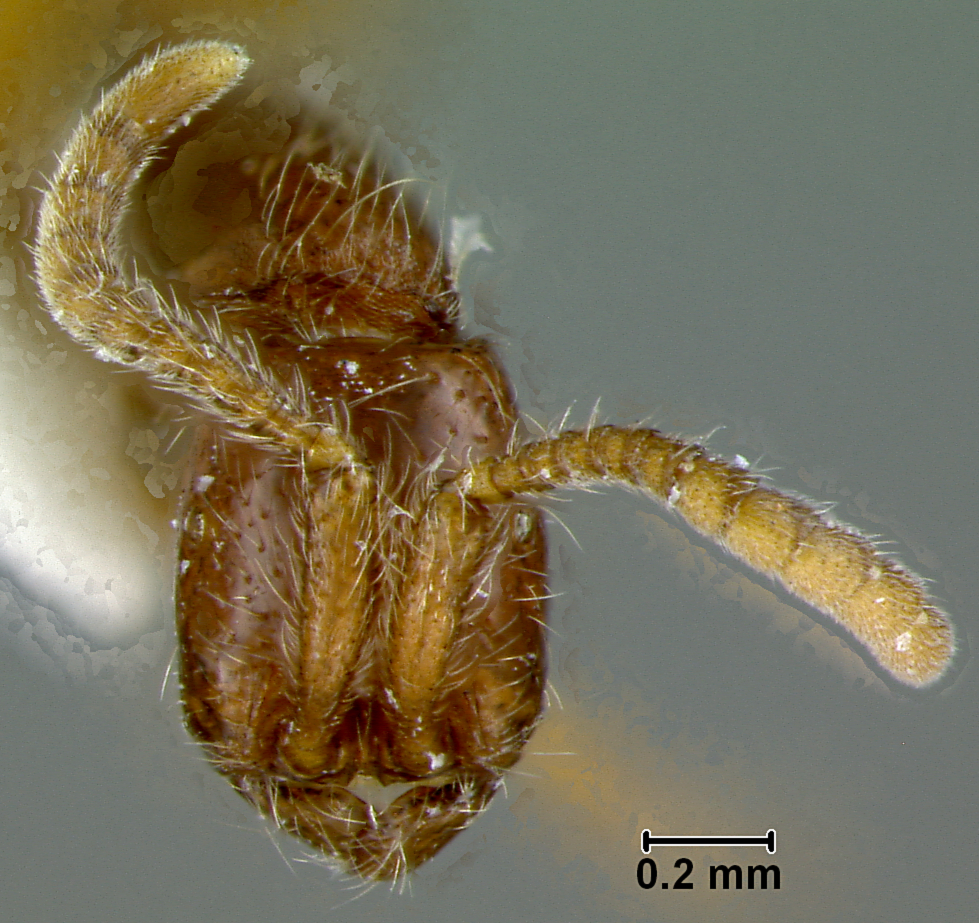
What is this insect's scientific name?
Eciton opacithorax
